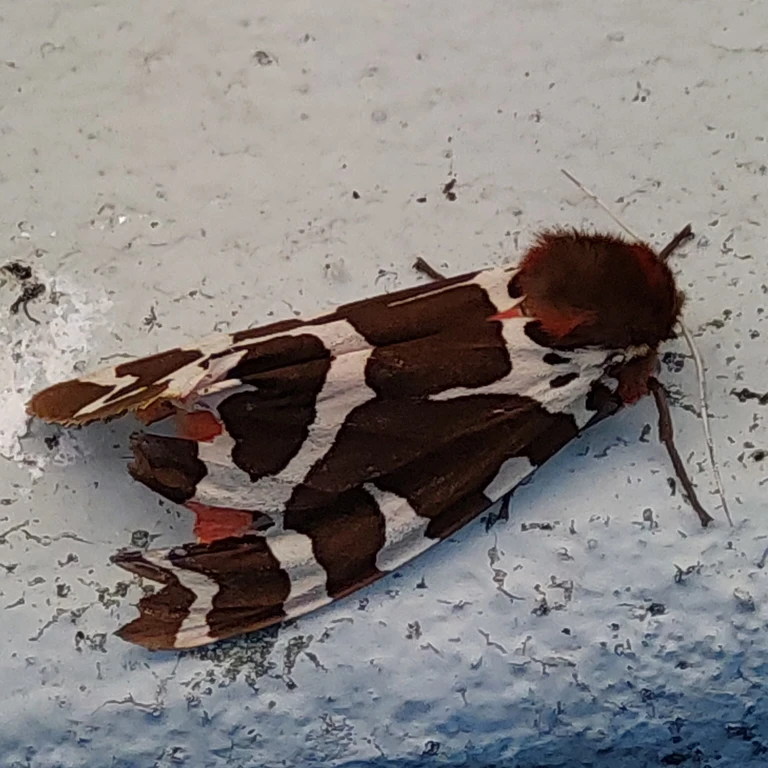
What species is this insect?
Arctia caja
